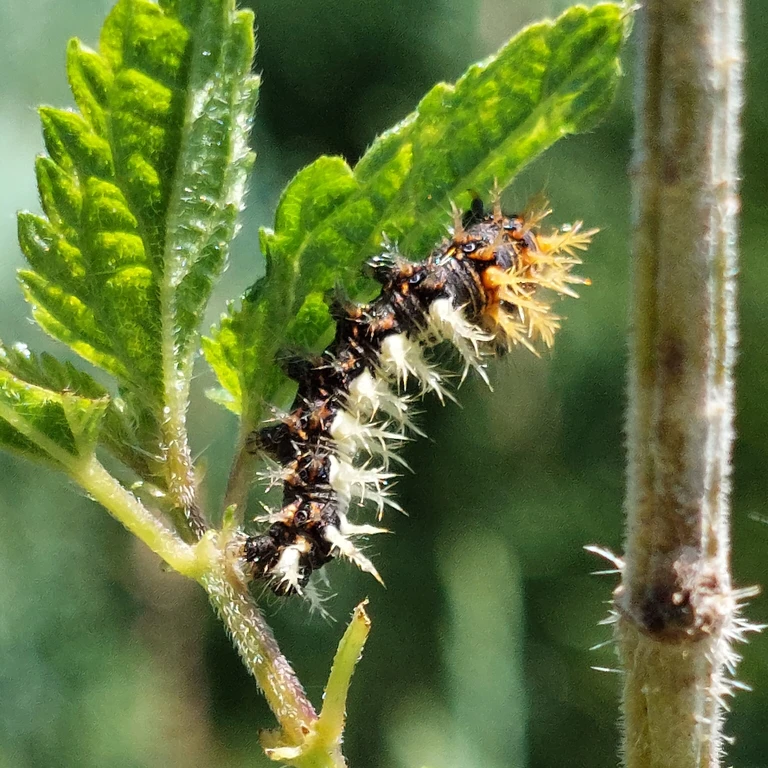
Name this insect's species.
Polygonia c-album
